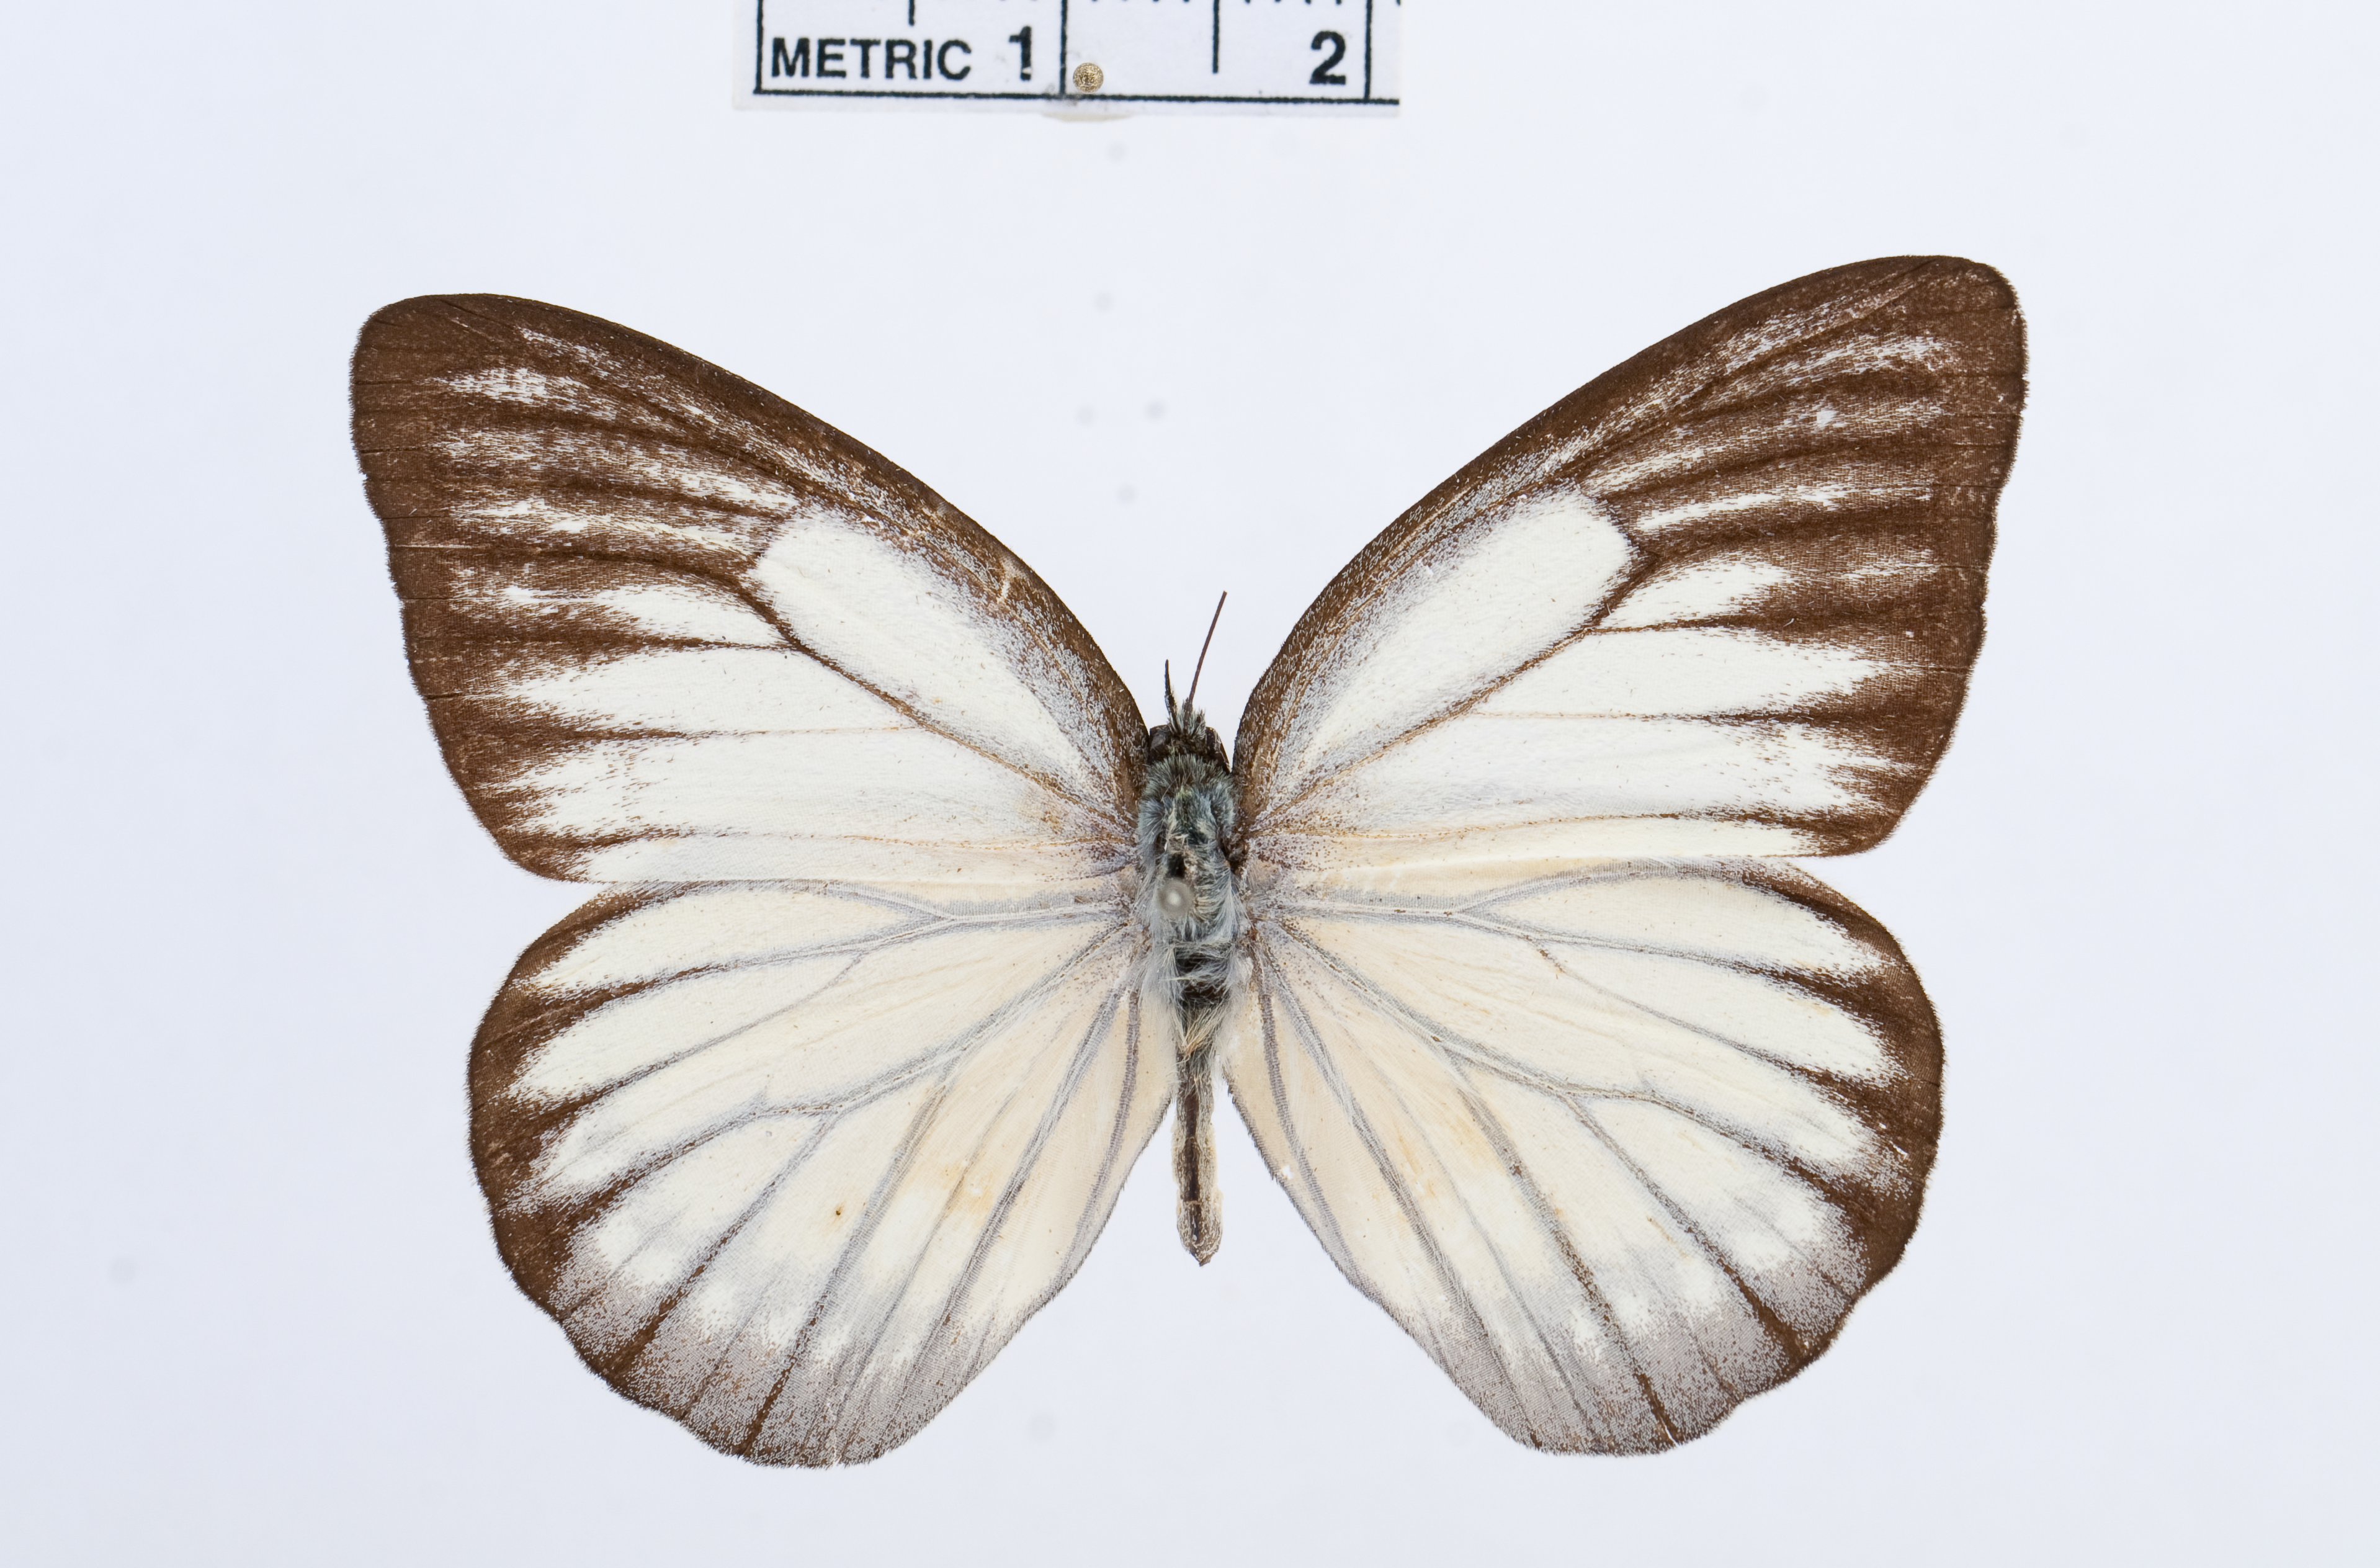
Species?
Cepora pactolicus
